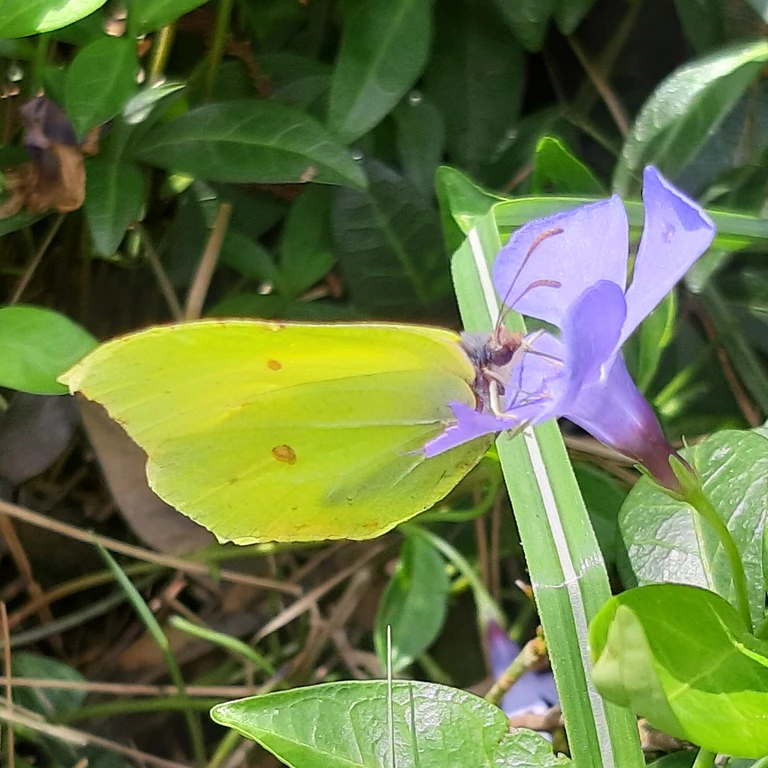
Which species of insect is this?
Gonepteryx rhamni
